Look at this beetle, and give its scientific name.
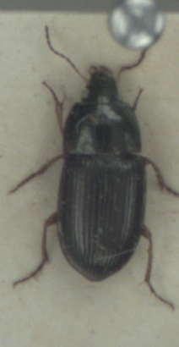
Amara familiaris
